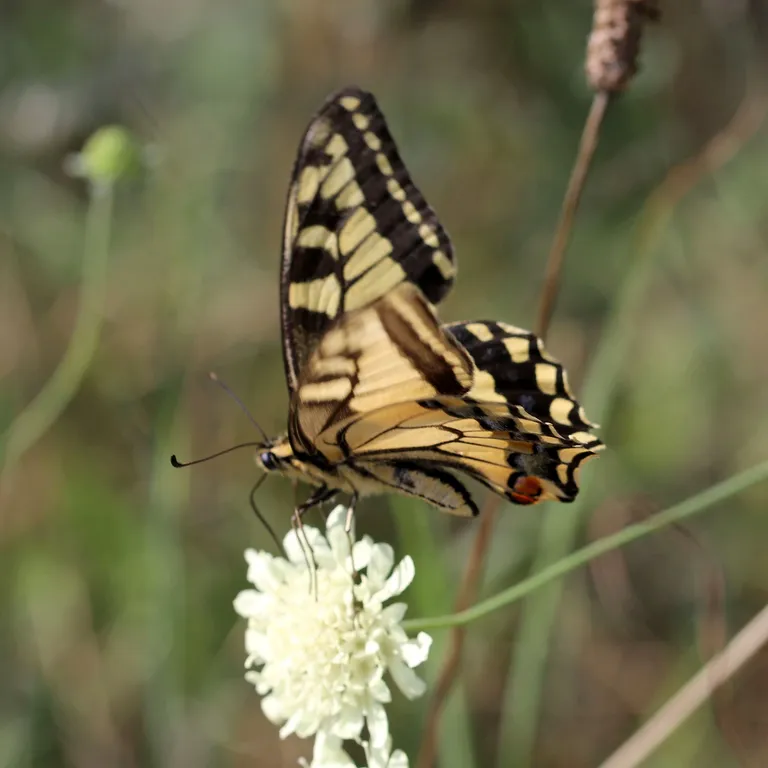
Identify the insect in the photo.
Papilio machaon
